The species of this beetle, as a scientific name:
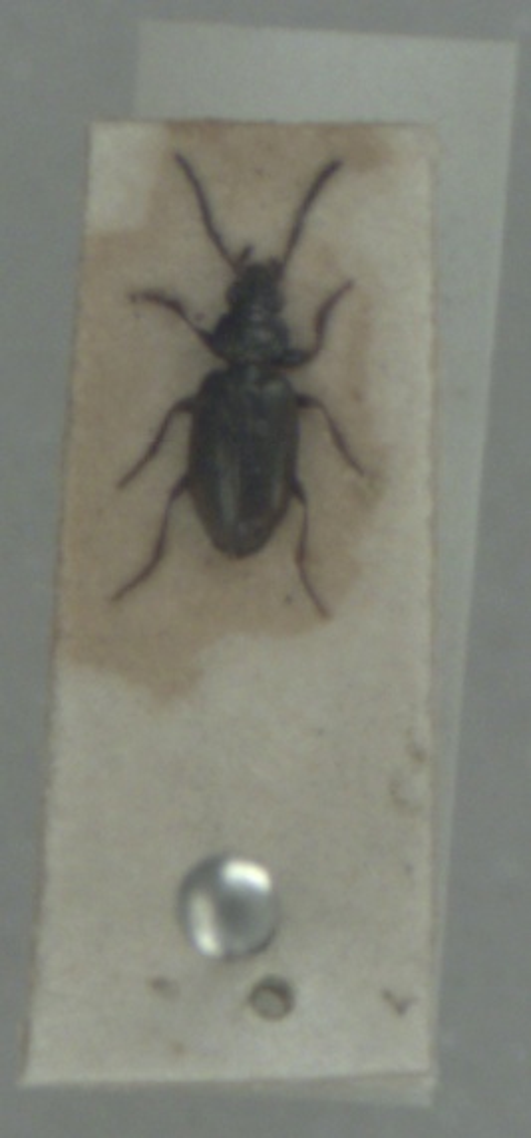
Bembidion aeneum
